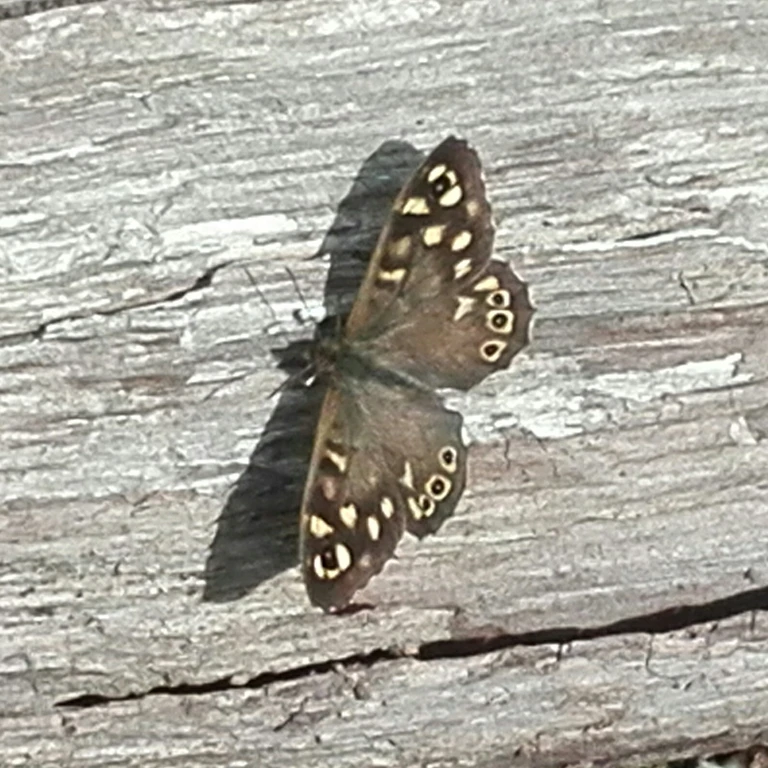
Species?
Pararge aegeria
